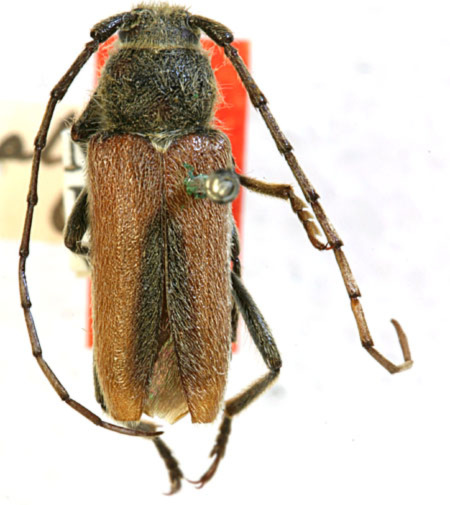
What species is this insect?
Crossidius truncatellus
